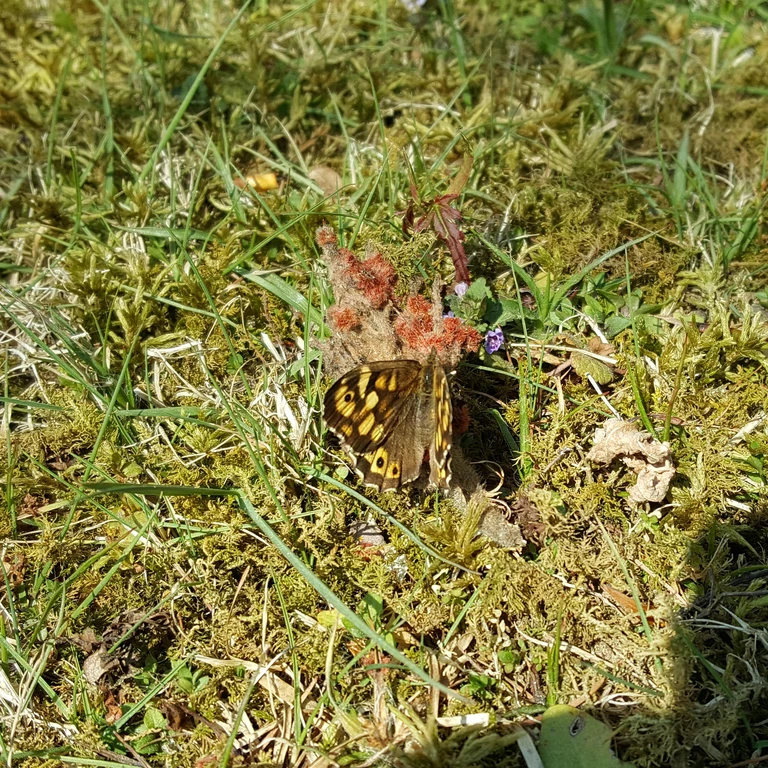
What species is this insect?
Pararge aegeria
